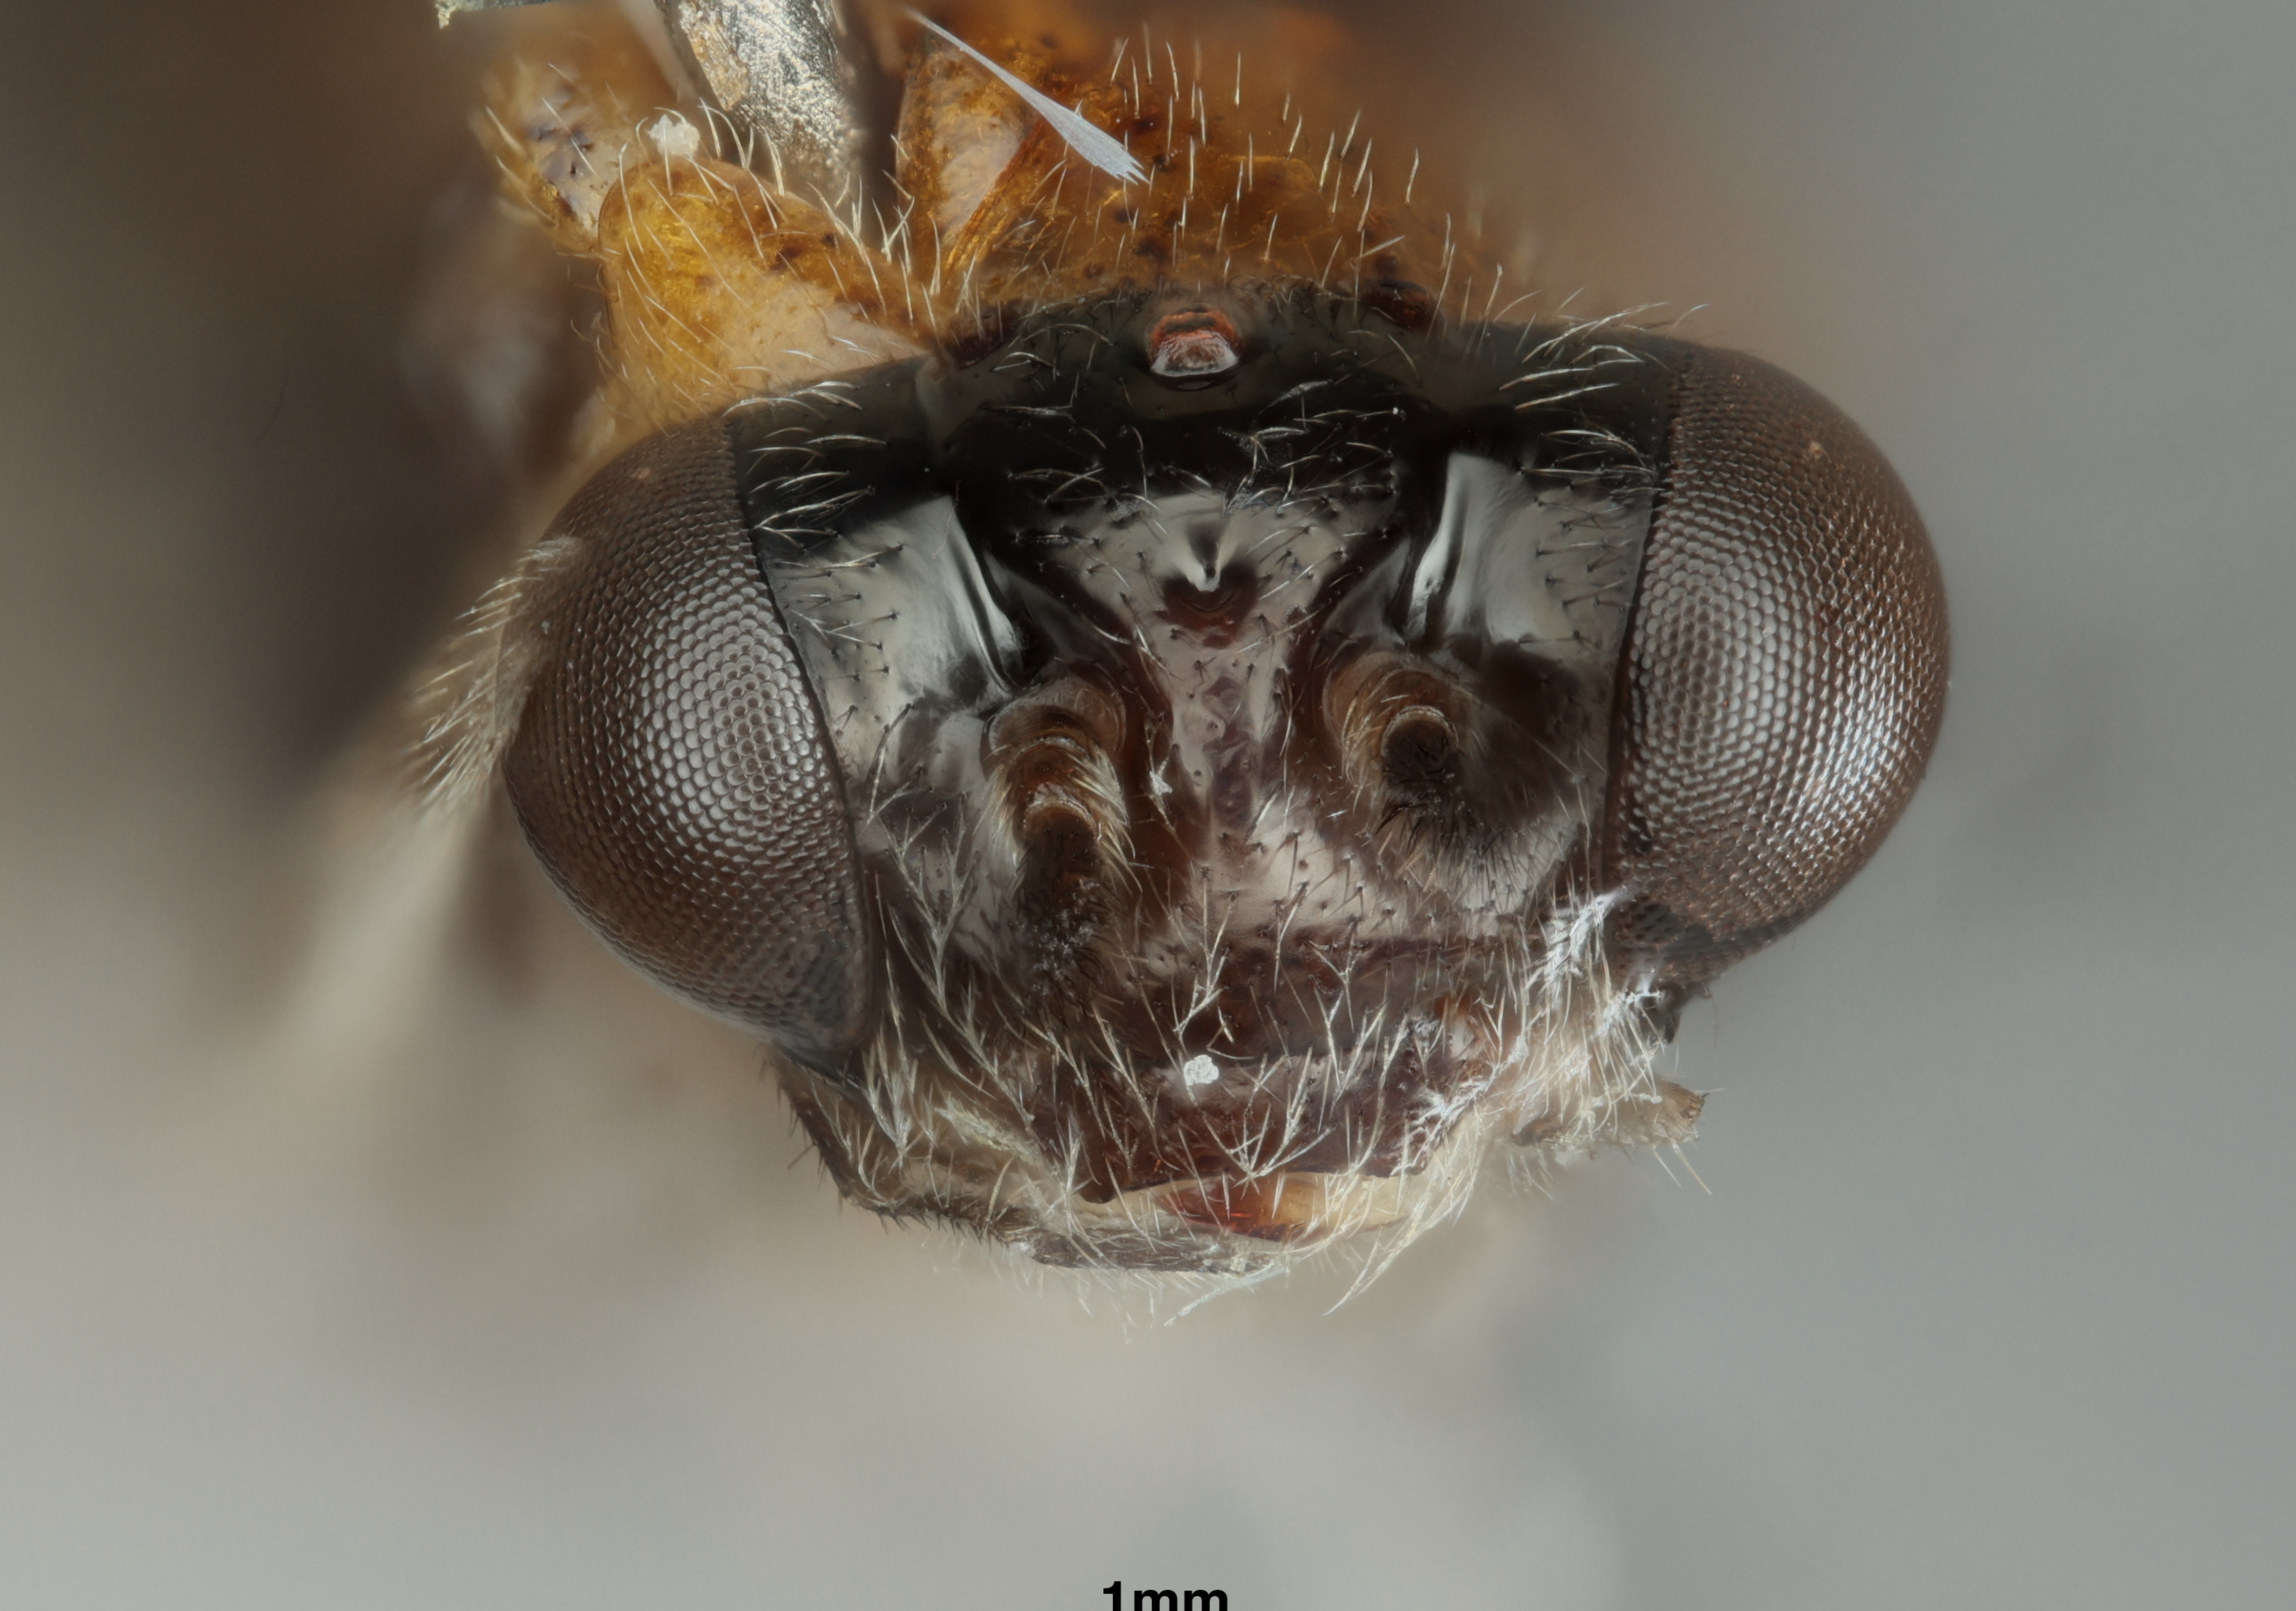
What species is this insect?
Atomacera josefernandezi
